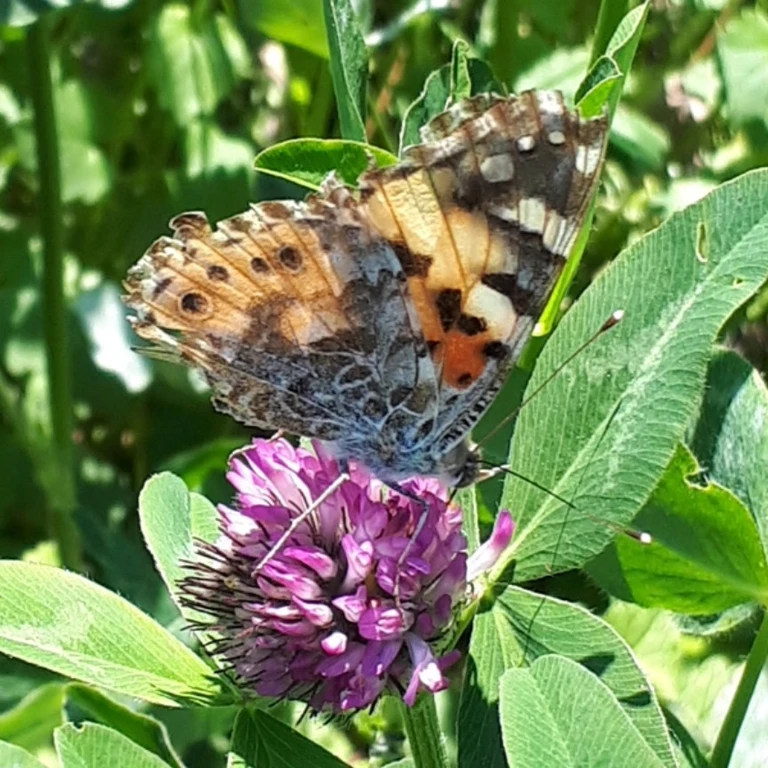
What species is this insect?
Vanessa cardui
